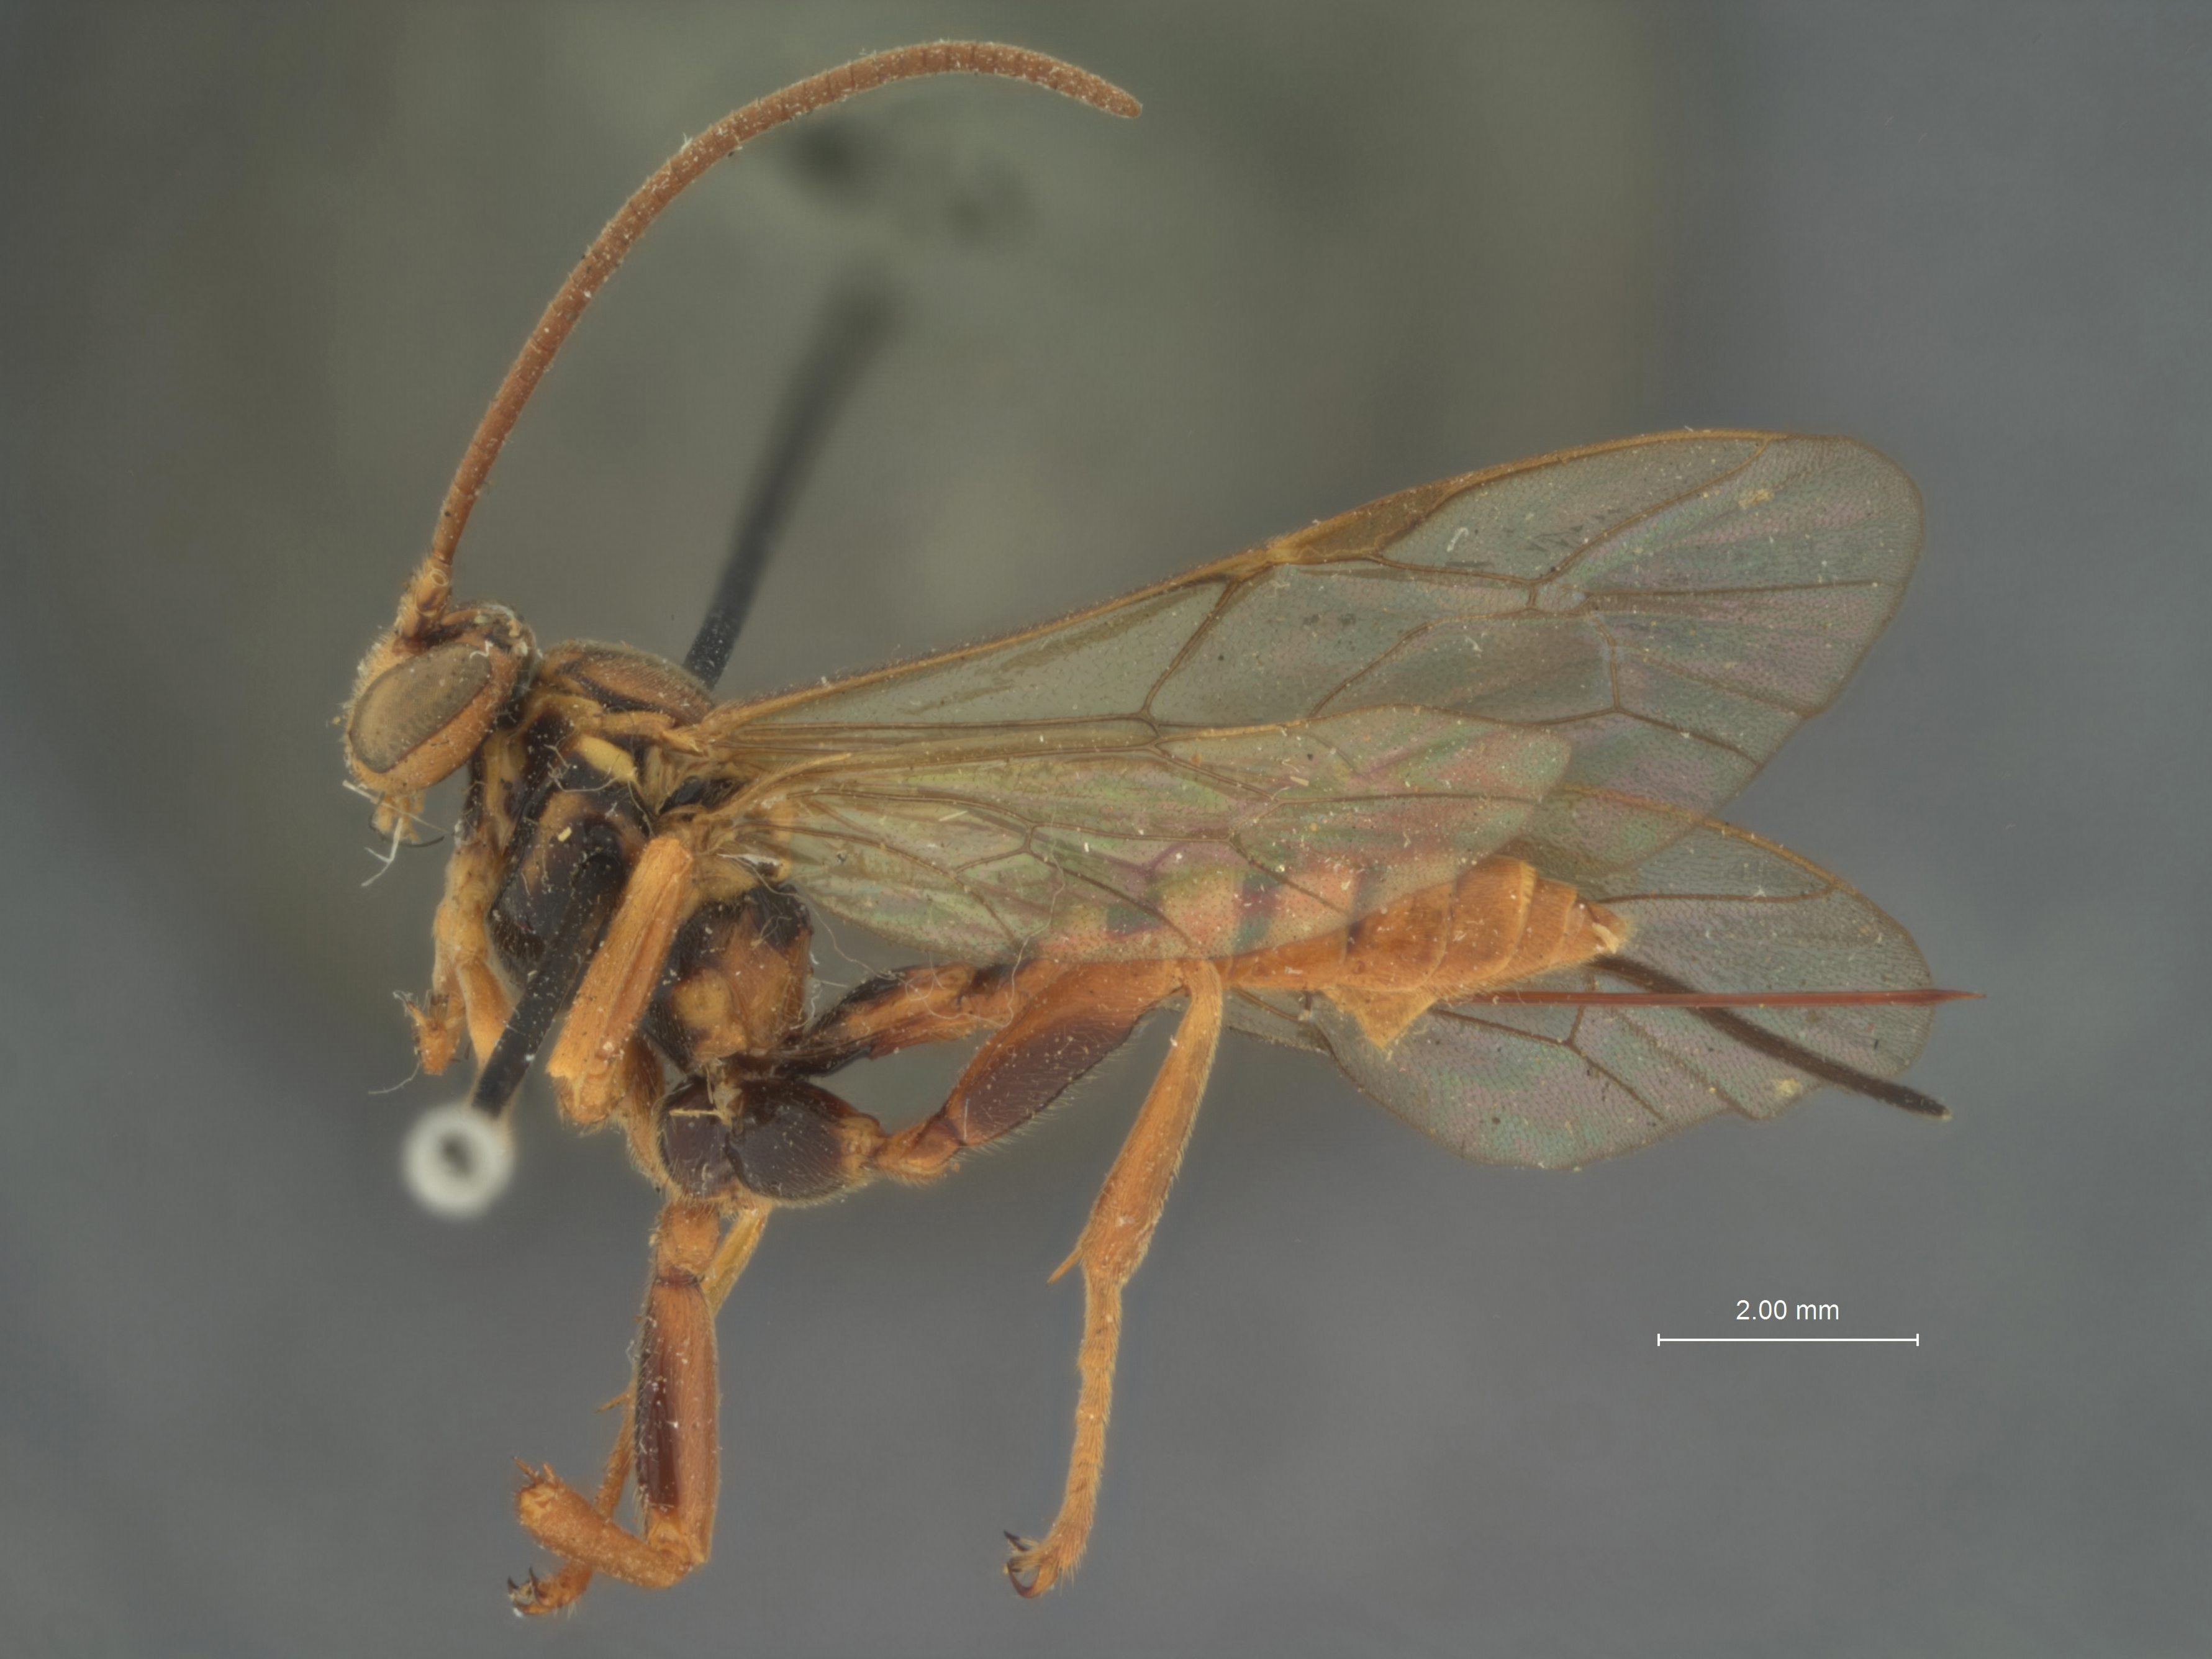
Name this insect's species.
Theronia japonica
